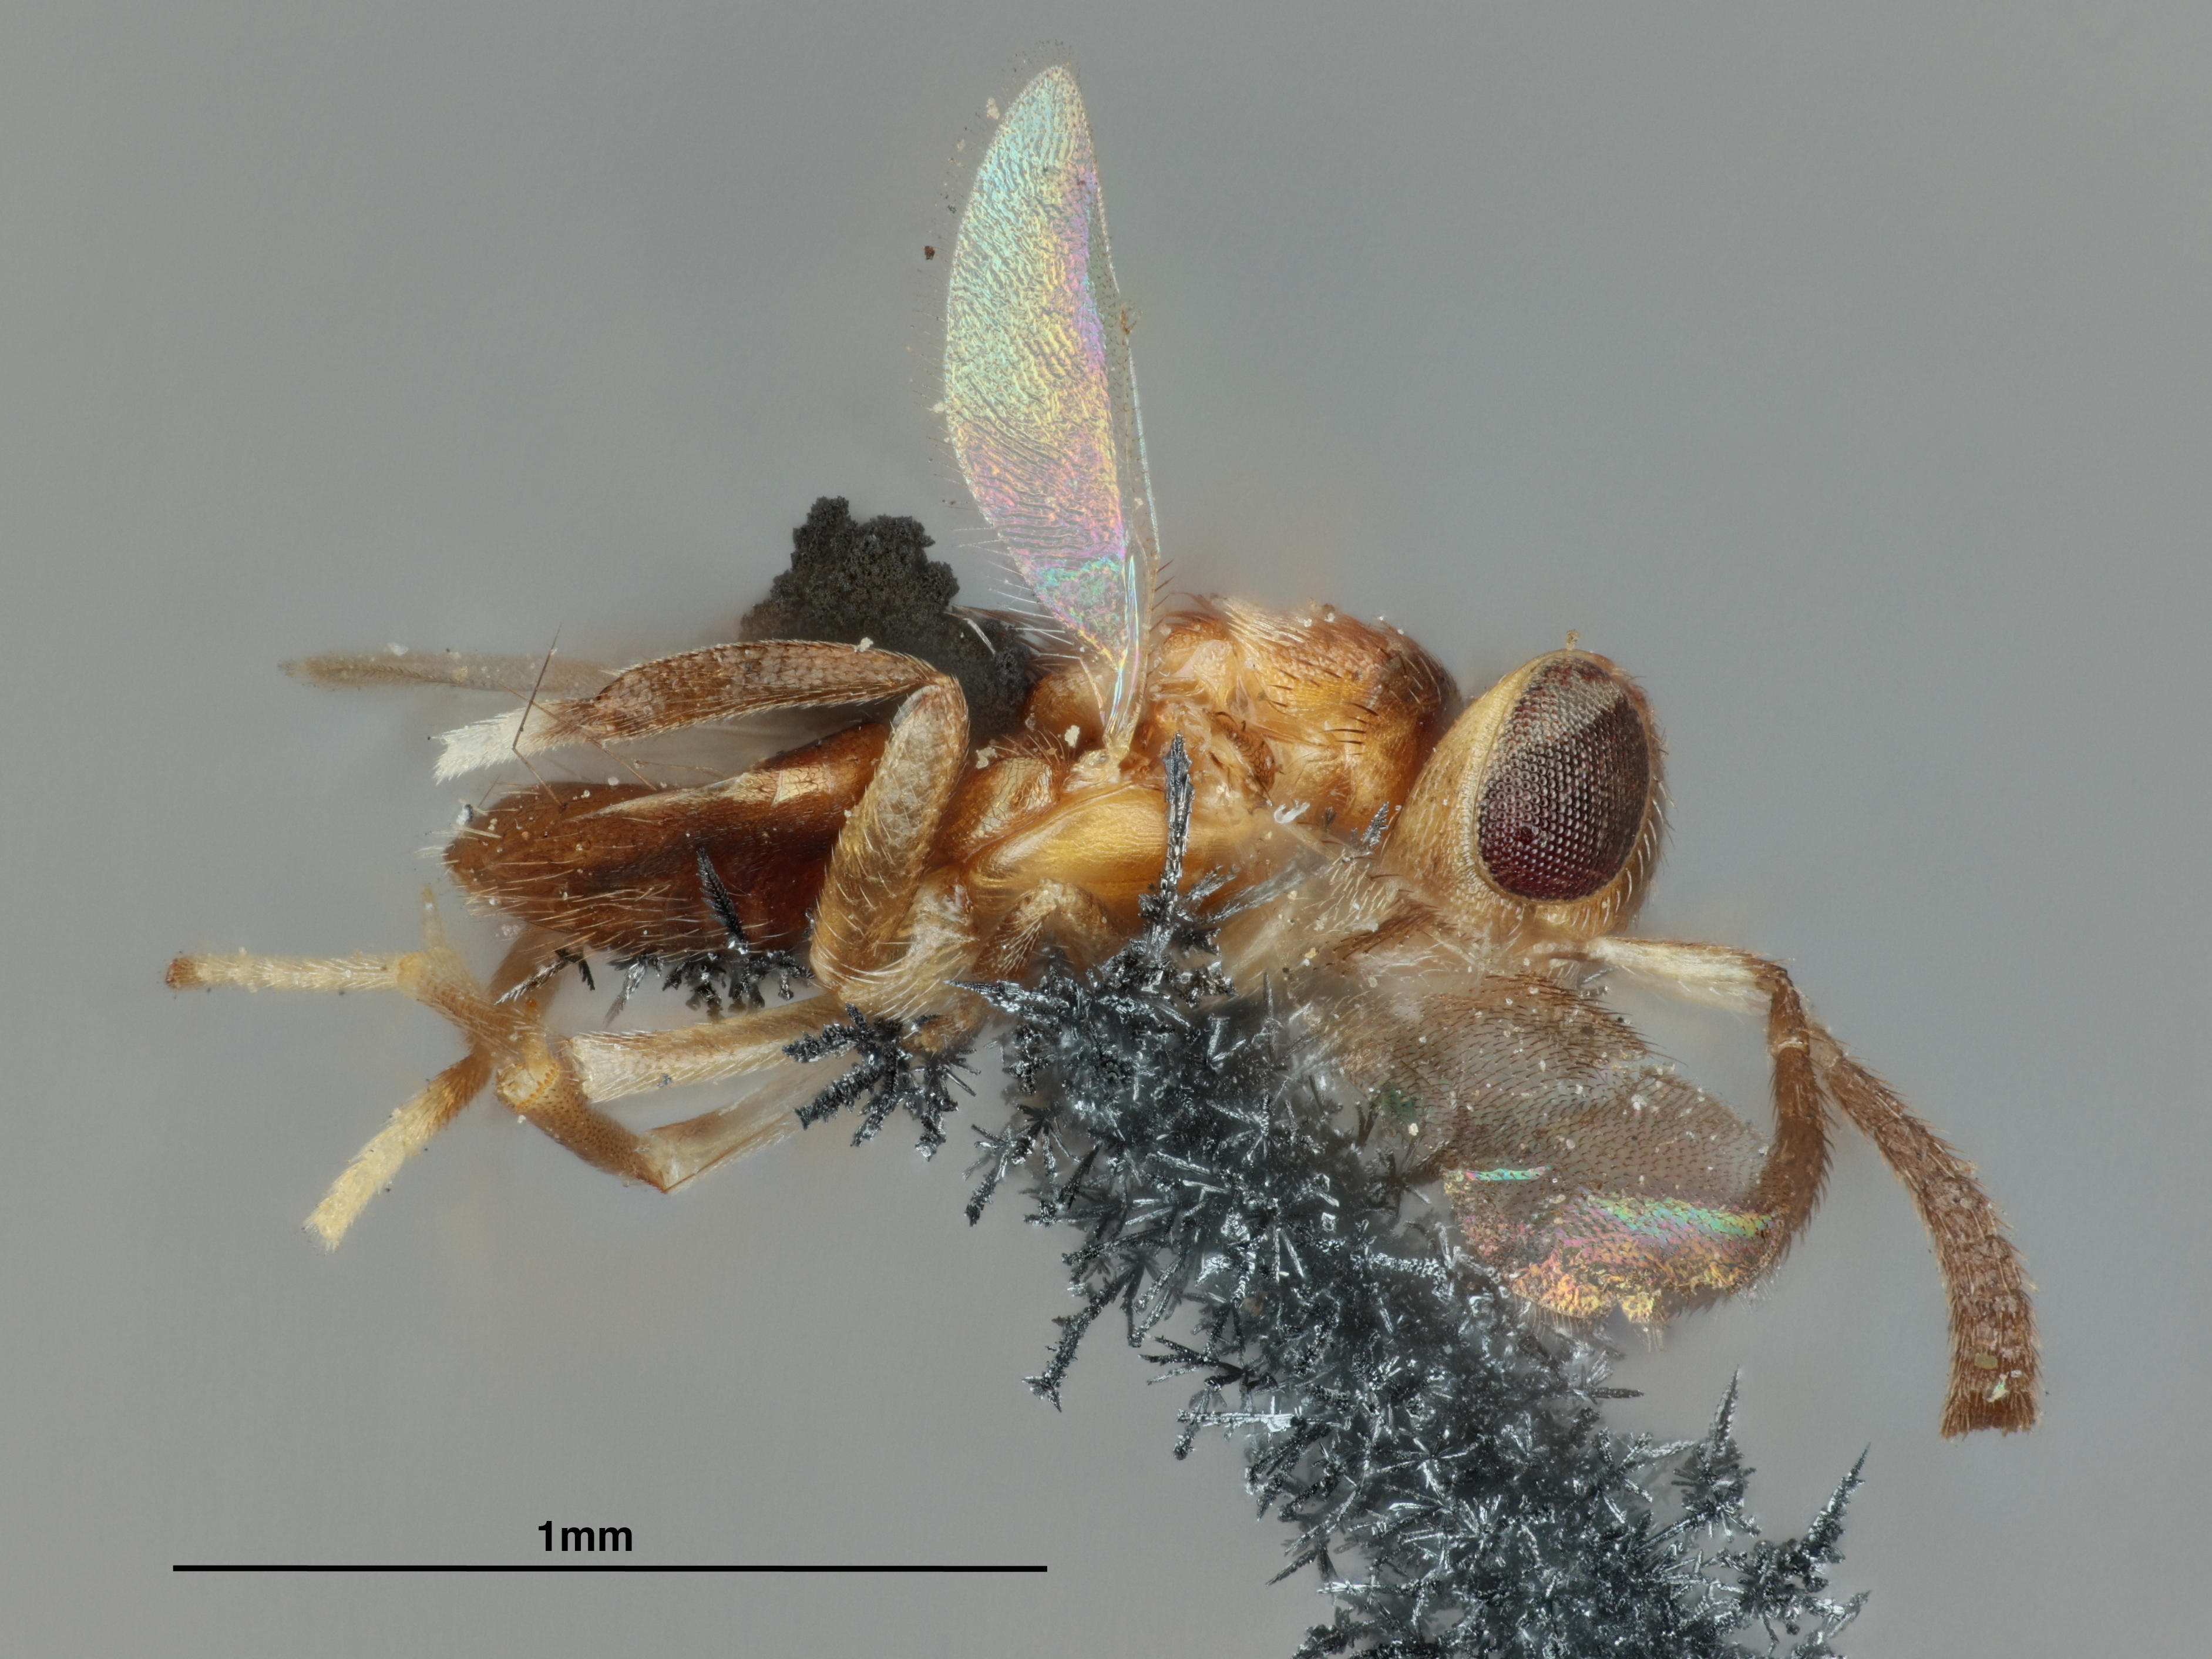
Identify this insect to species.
Comys bicolor
